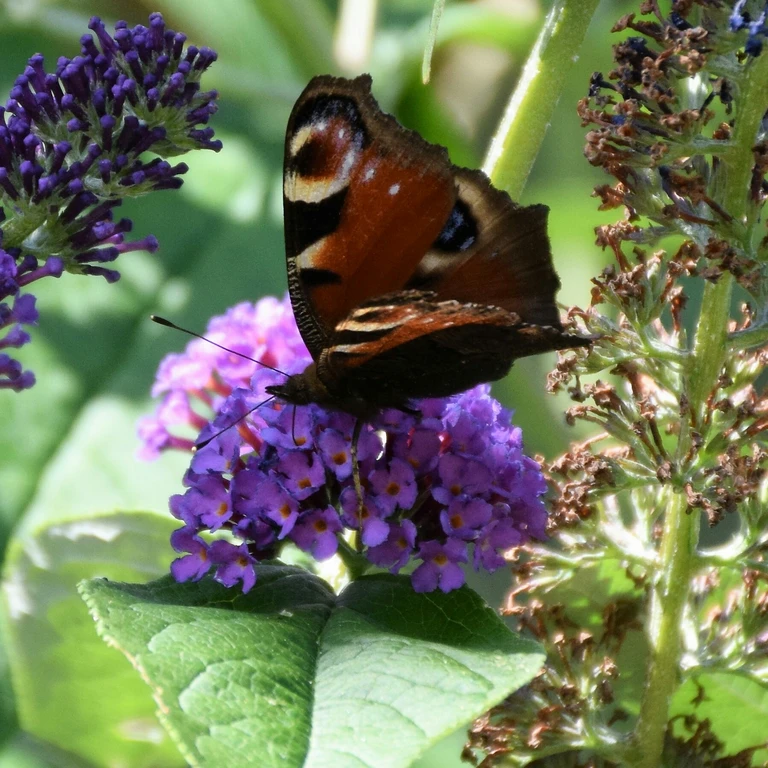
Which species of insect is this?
Aglais io
